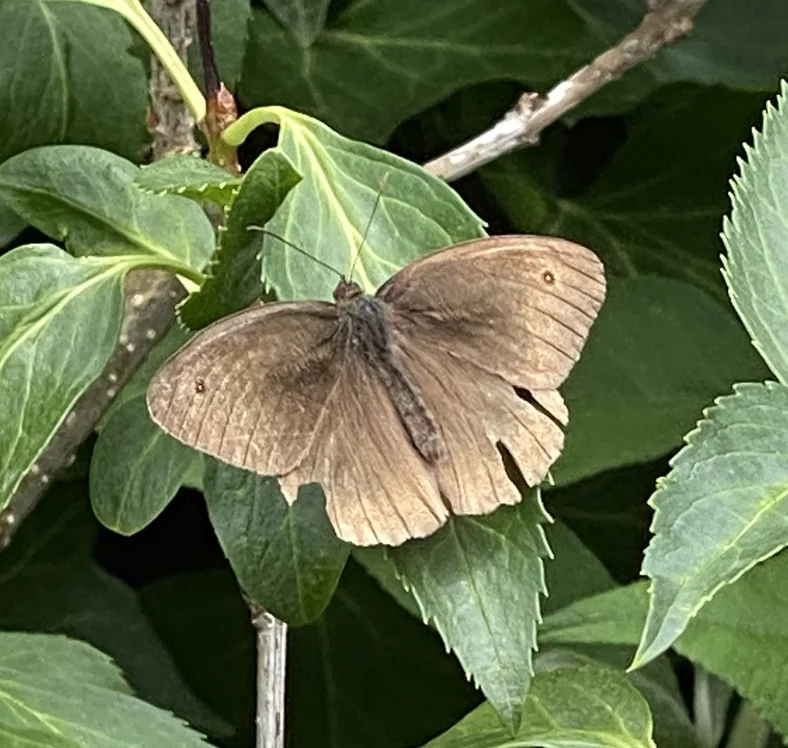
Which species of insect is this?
Maniola jurtina
